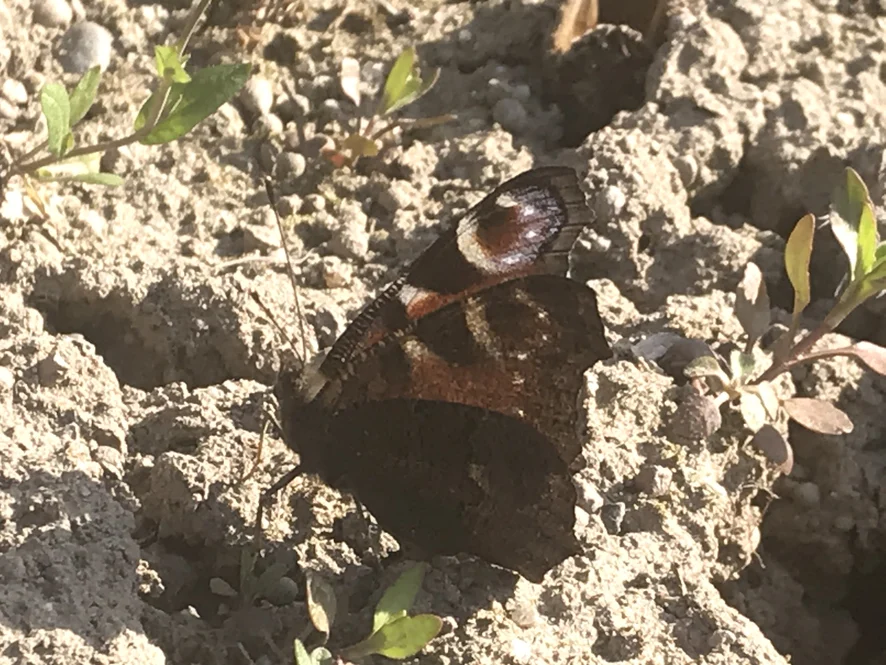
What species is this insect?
Aglais io
